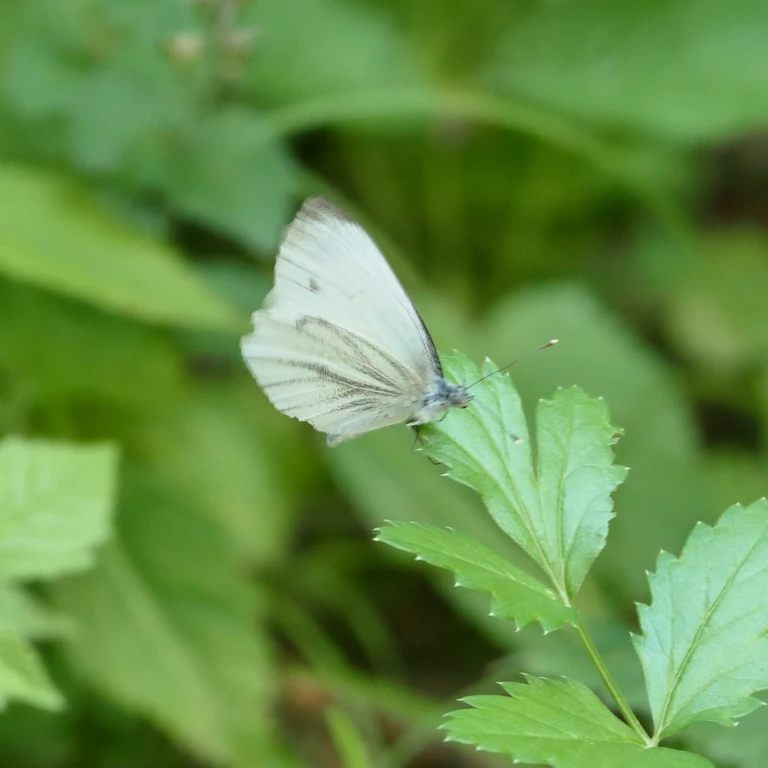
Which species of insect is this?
Pieris napi
